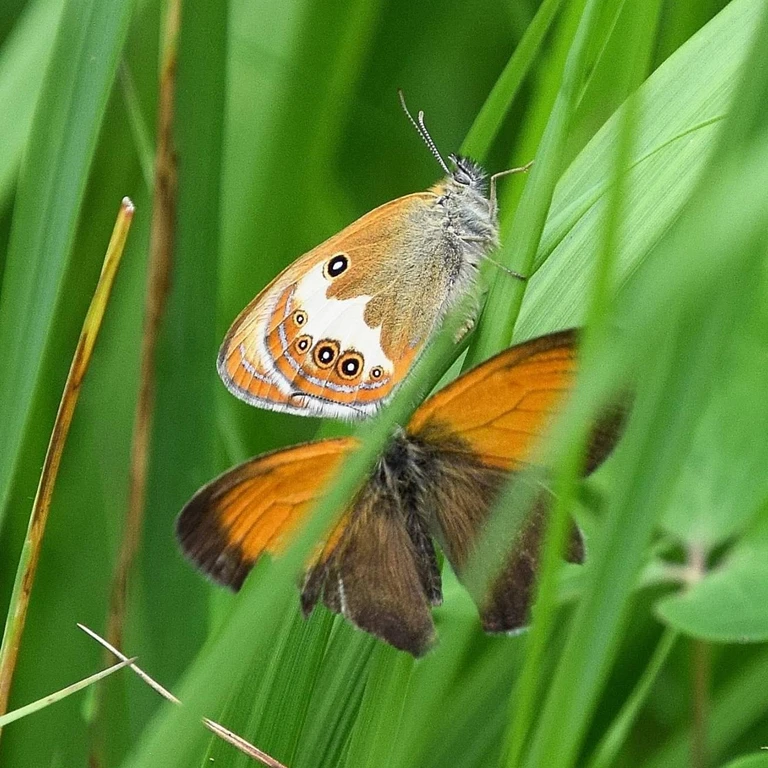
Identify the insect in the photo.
Coenonympha arcania
